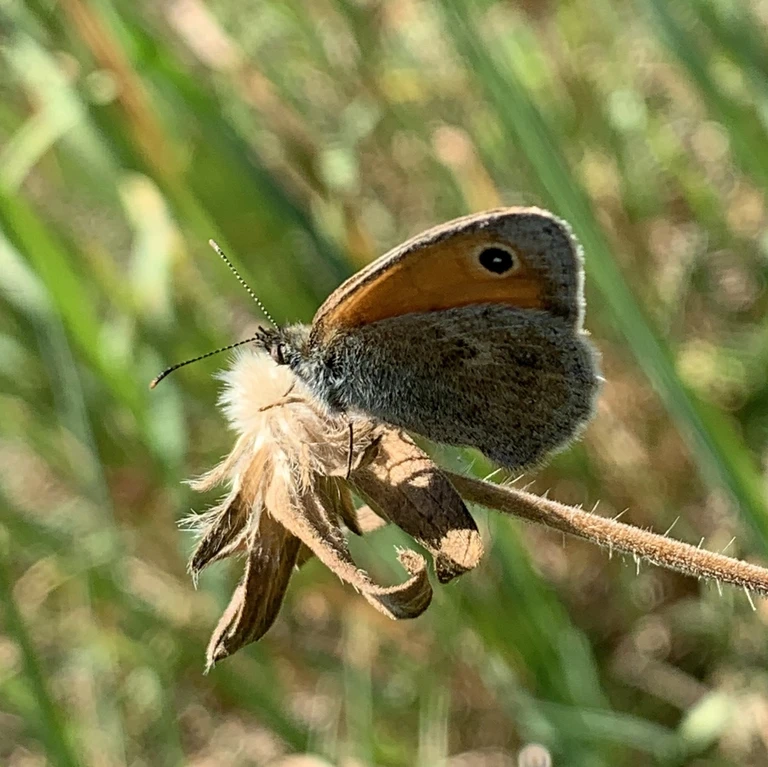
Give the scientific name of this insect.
Coenonympha pamphilus
